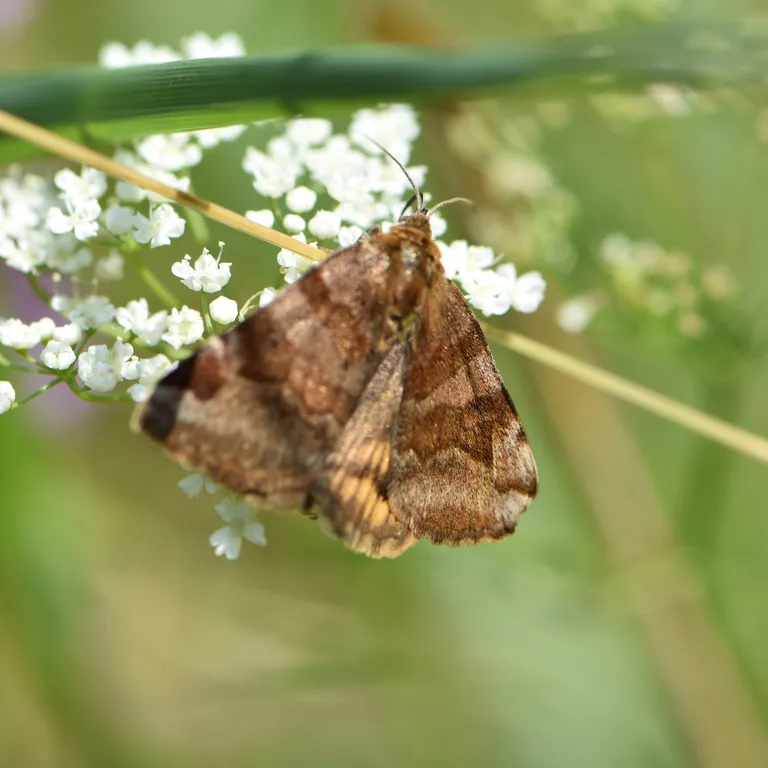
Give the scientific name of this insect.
Euclidia glyphica
